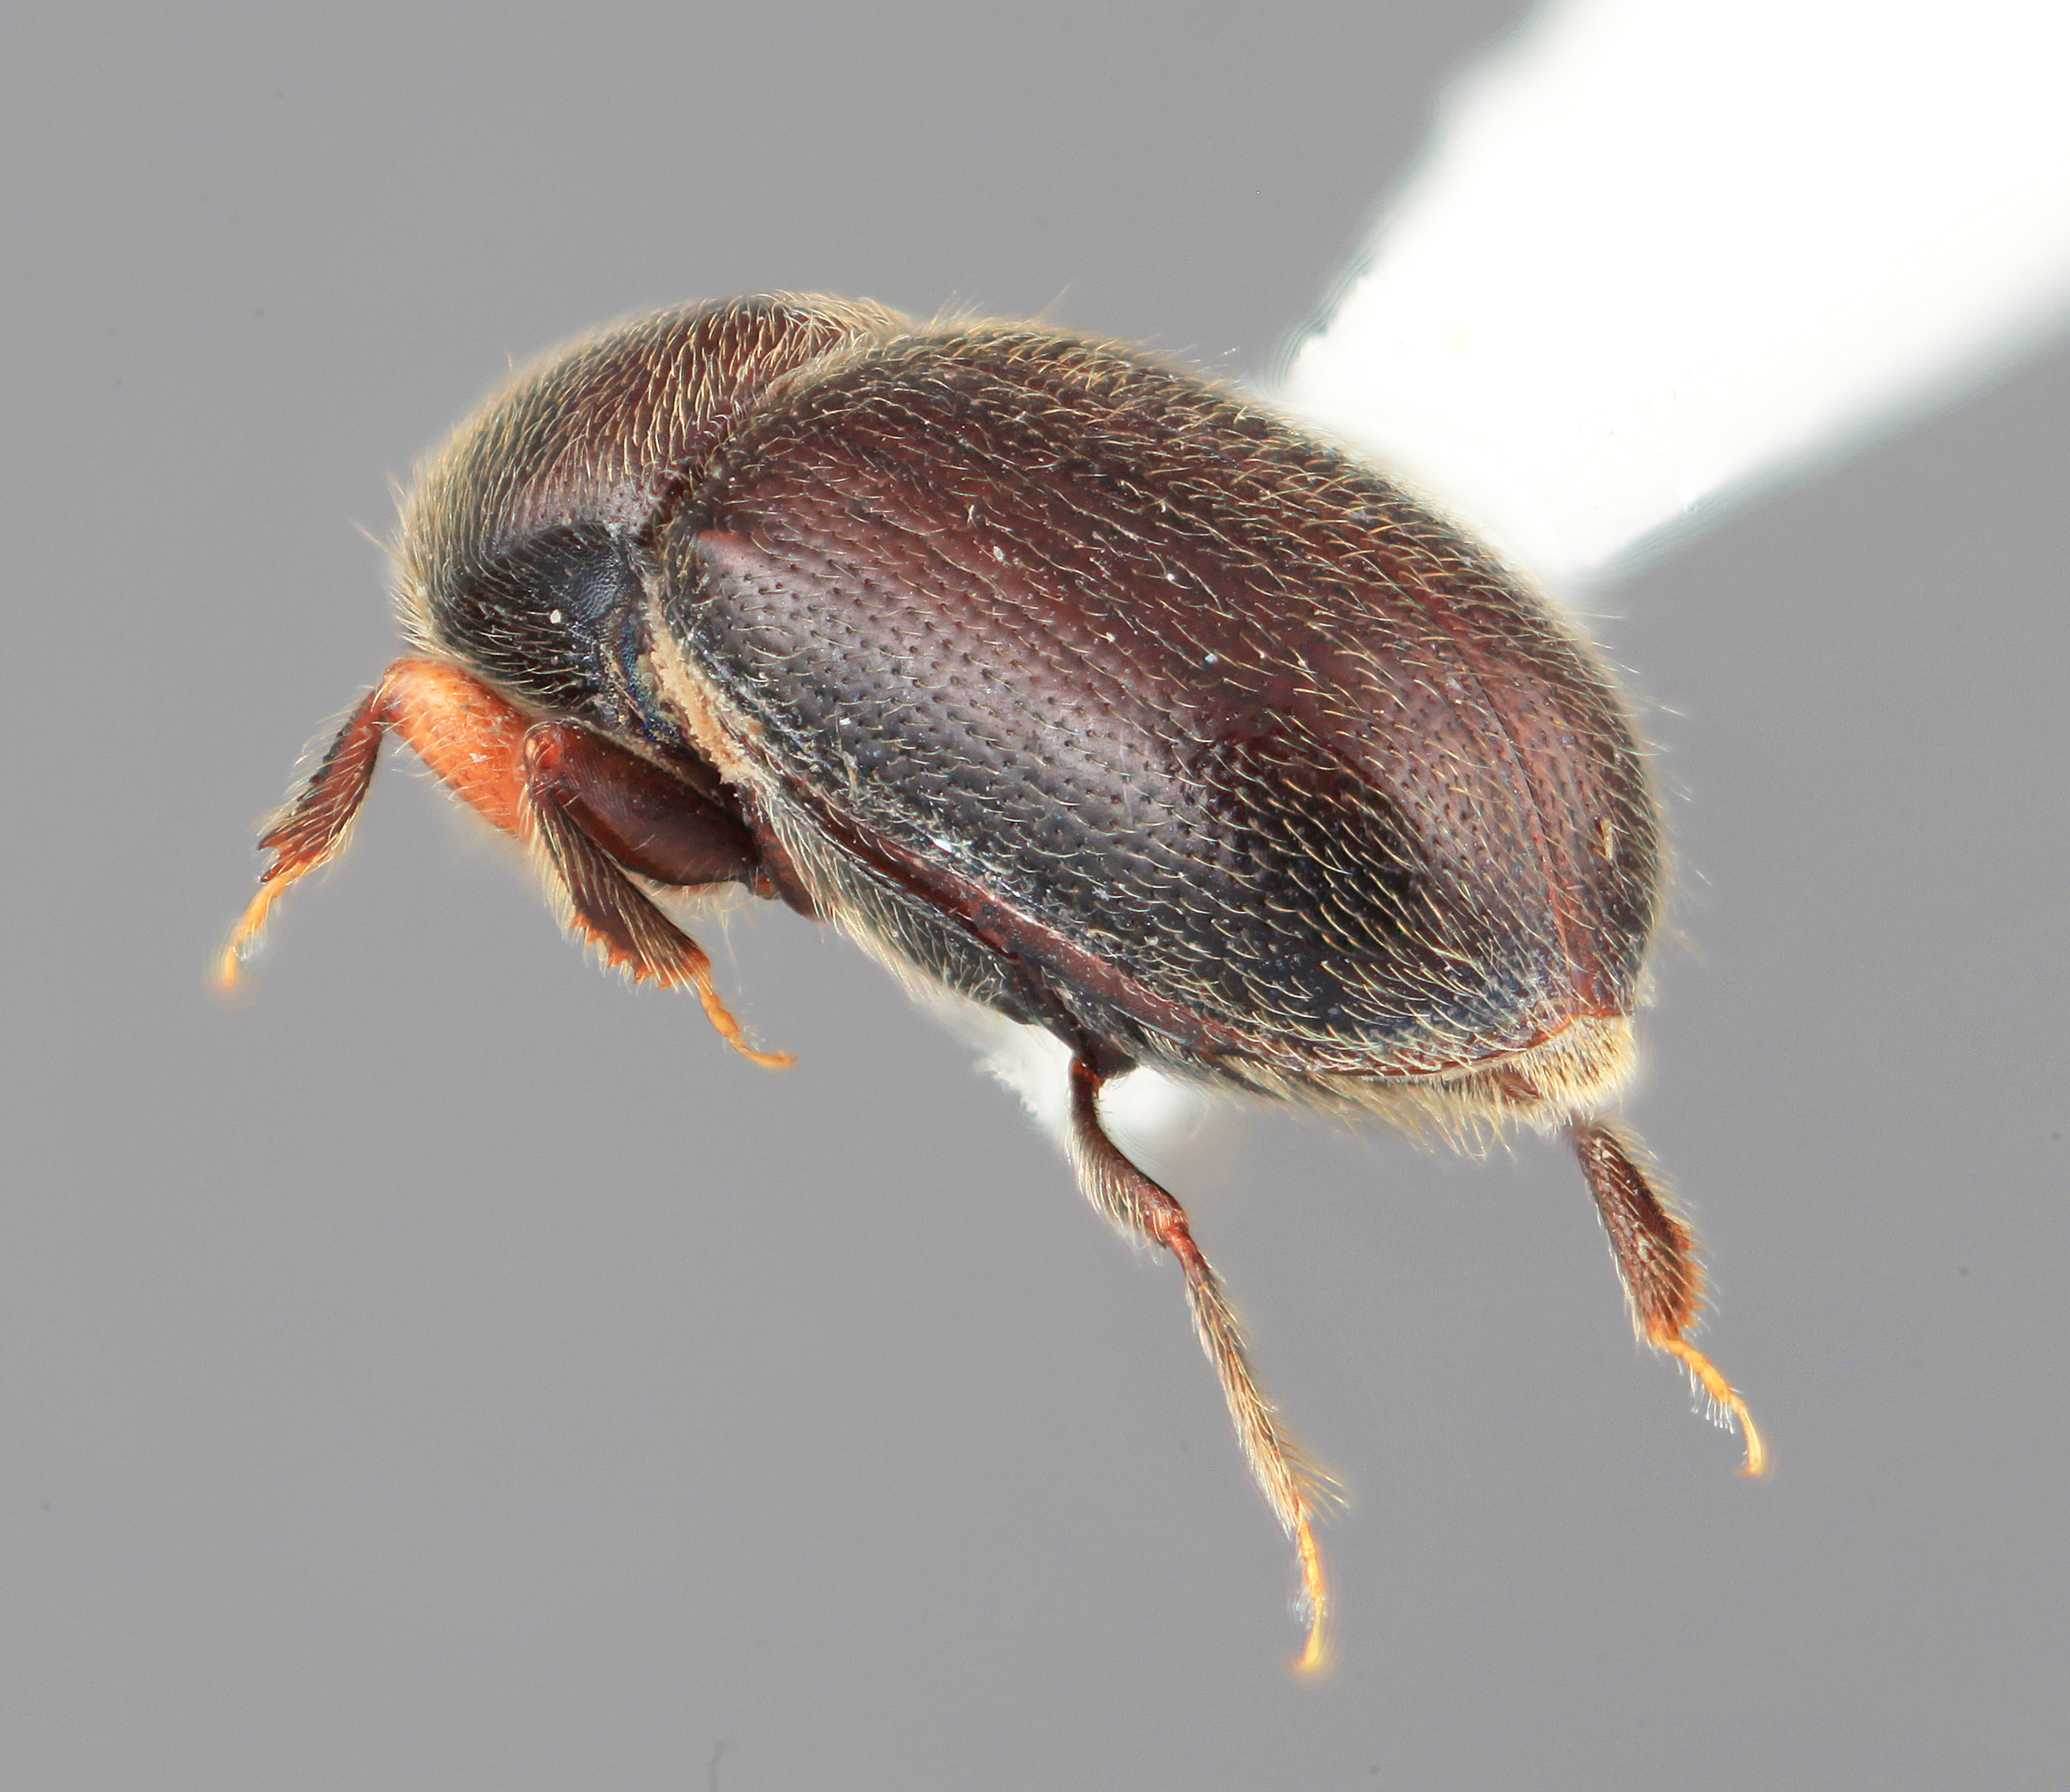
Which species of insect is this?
Scolytodes crinalis
